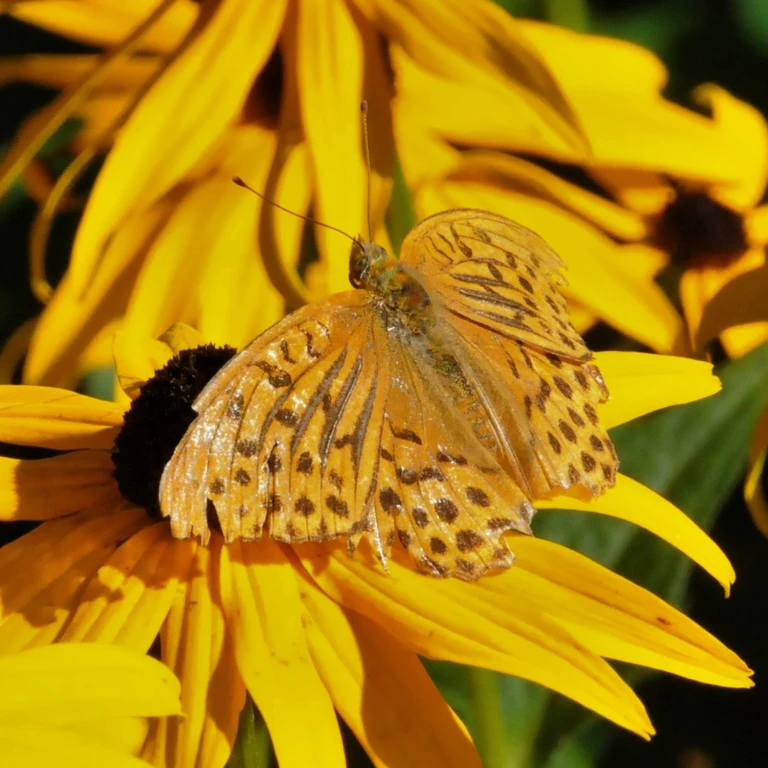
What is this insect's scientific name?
Argynnis paphia
